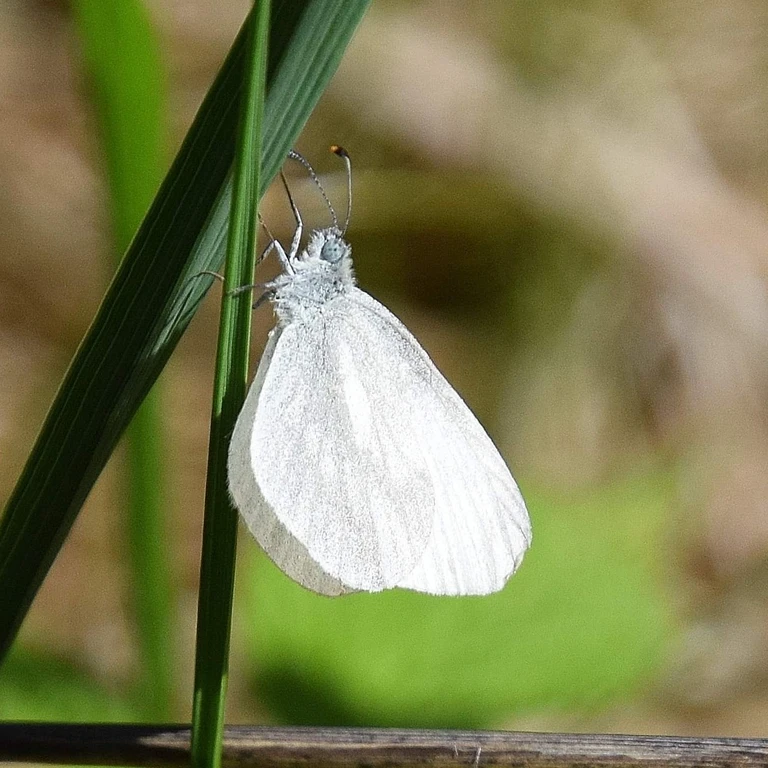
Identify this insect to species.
Leptidea sinapis/juvernica
